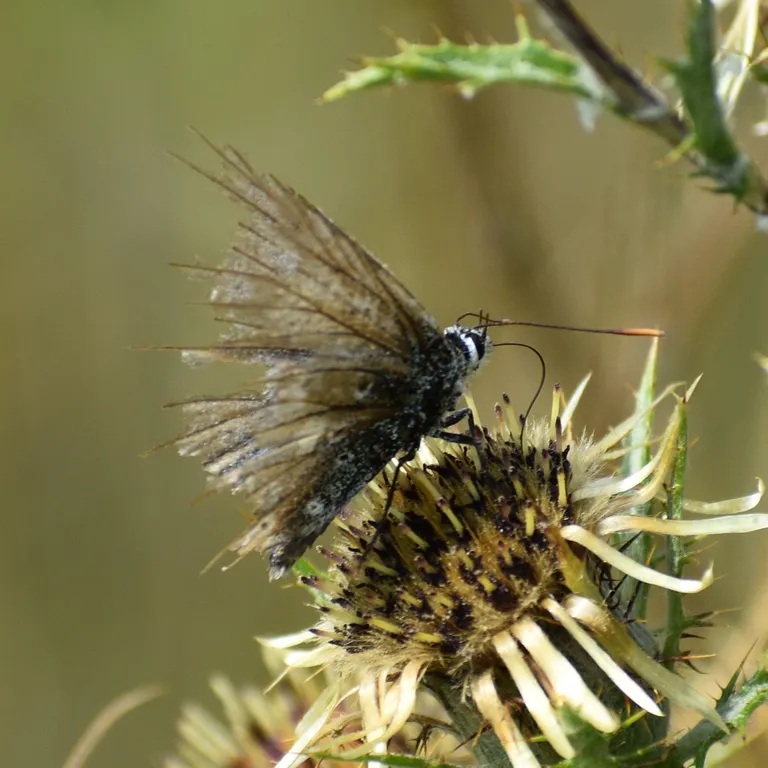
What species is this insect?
Lysandra coridon
